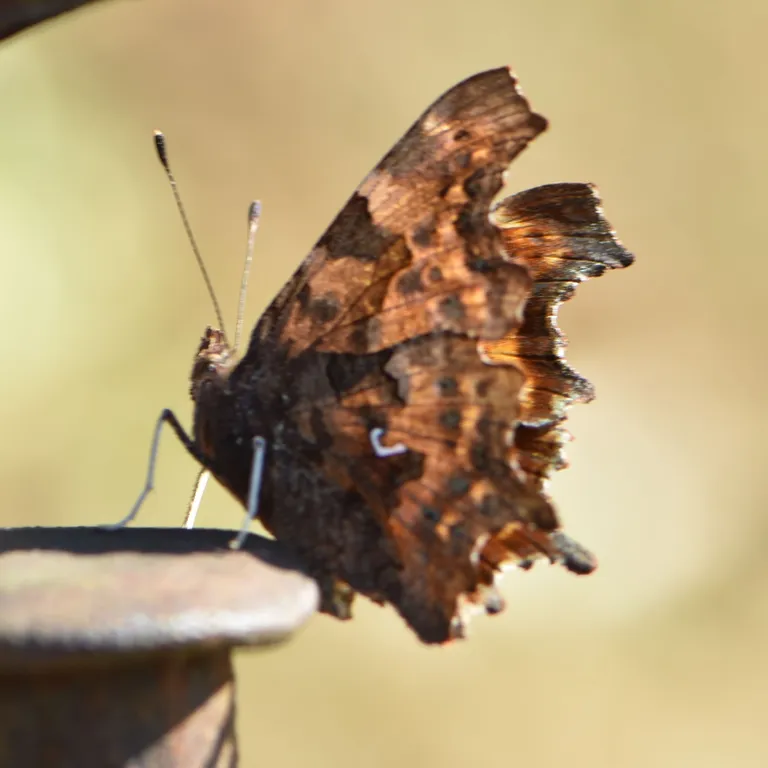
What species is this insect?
Polygonia c-album
